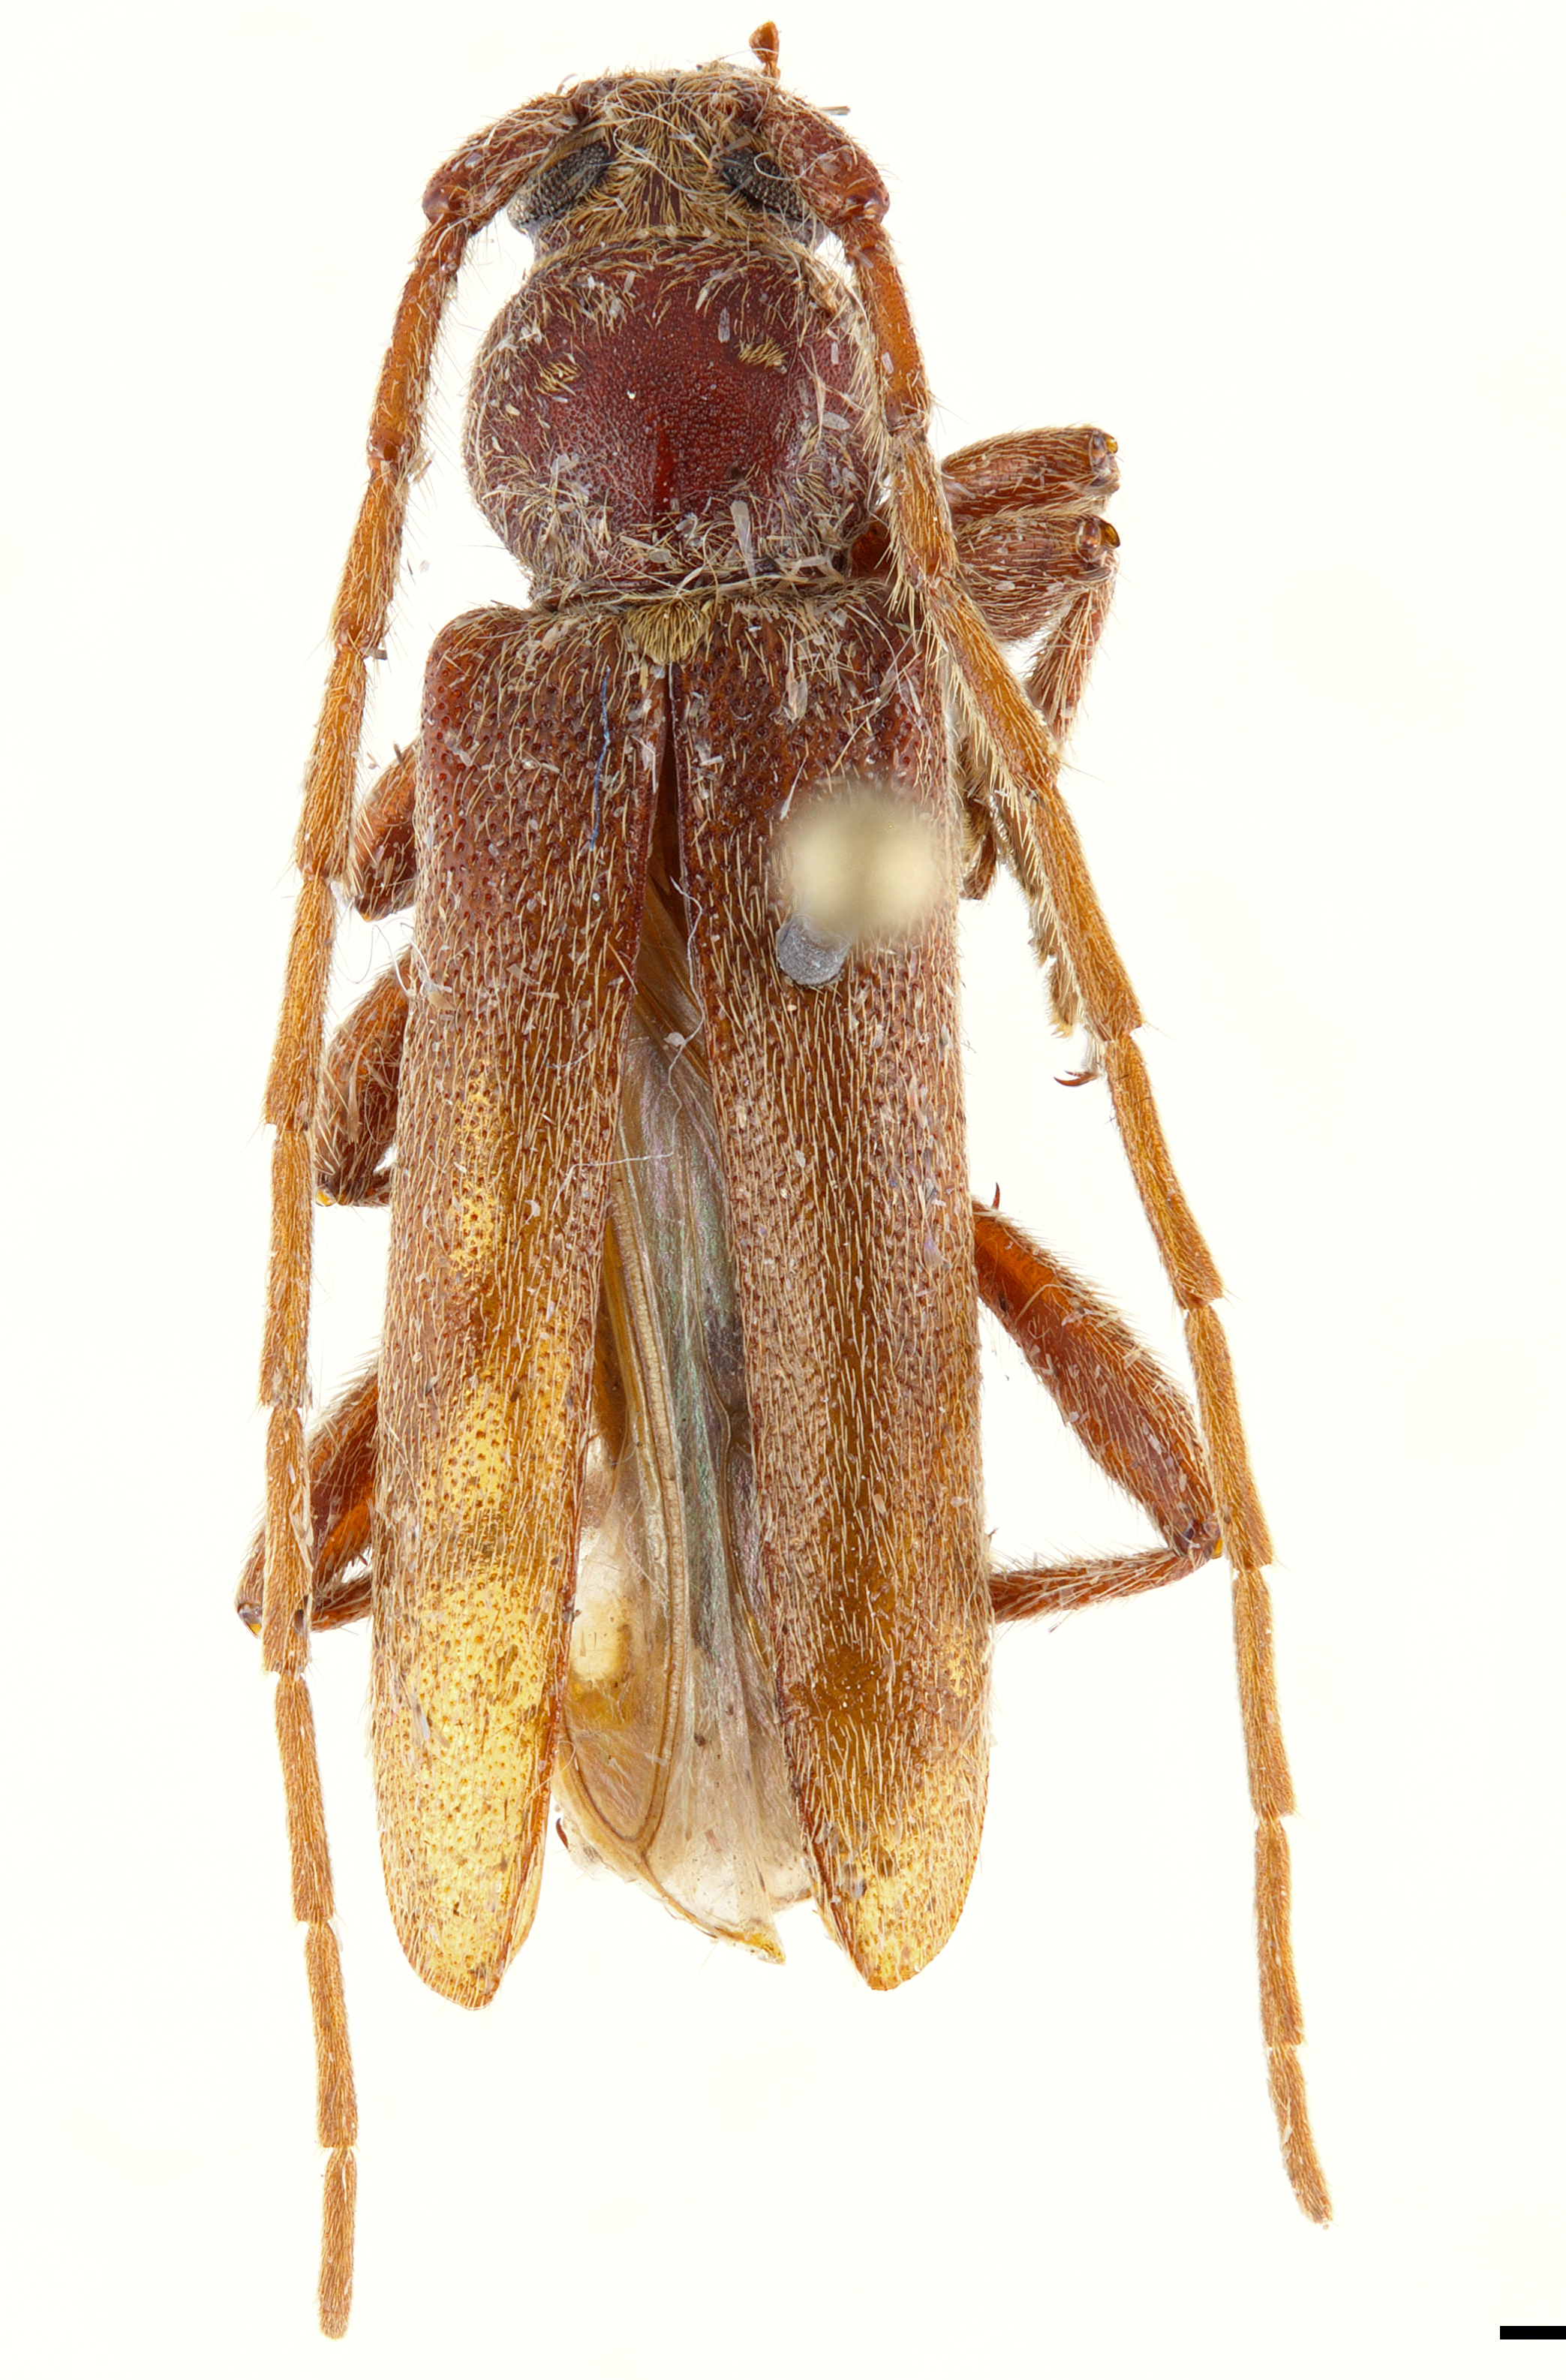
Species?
Hesperophanes pubescens
